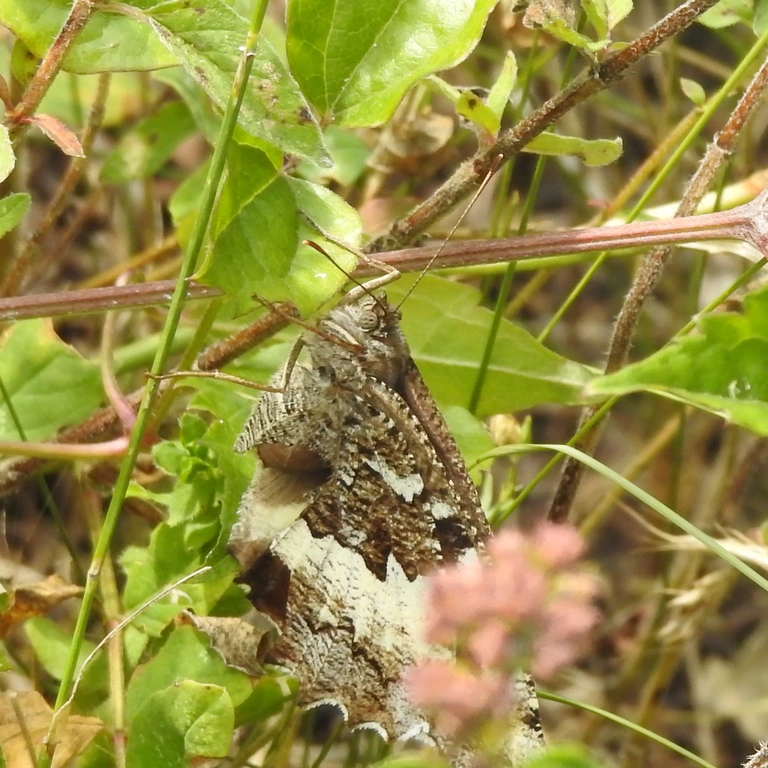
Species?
Brintesia circe
